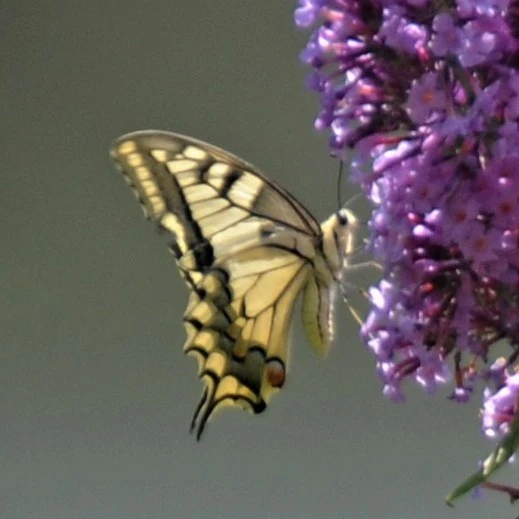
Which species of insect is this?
Papilio machaon
